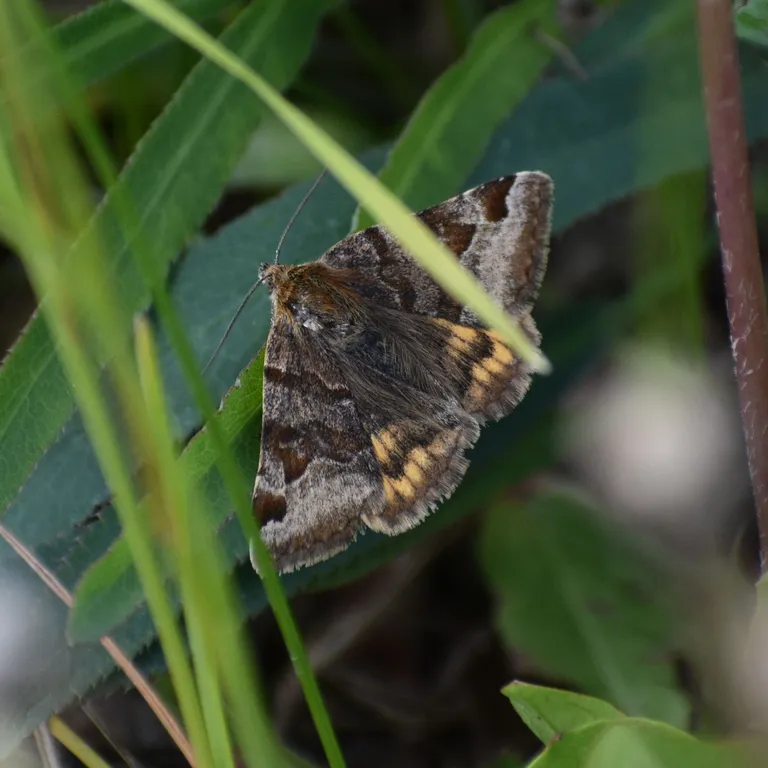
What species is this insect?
Euclidia glyphica
